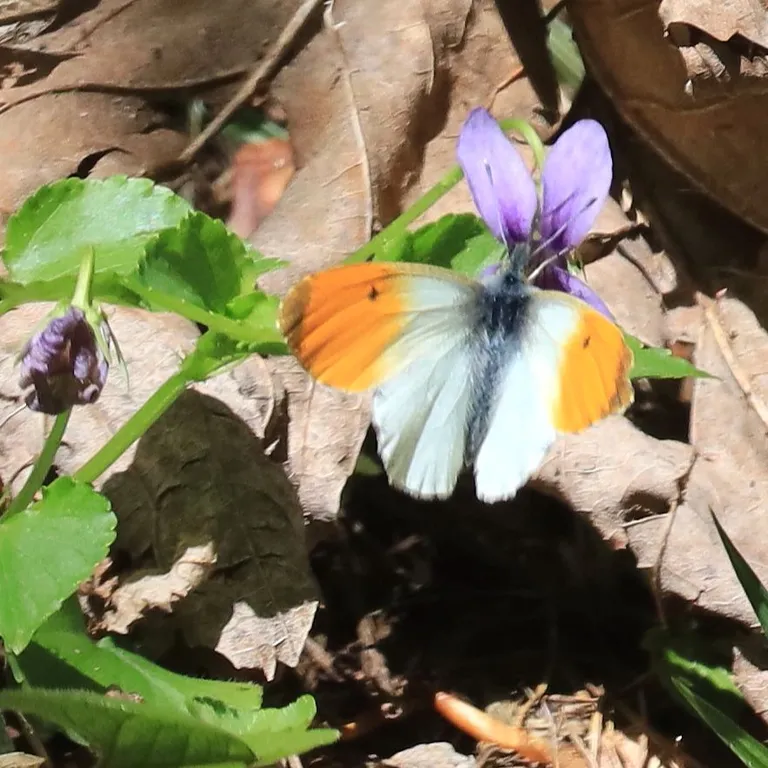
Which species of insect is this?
Anthocharis cardamines
